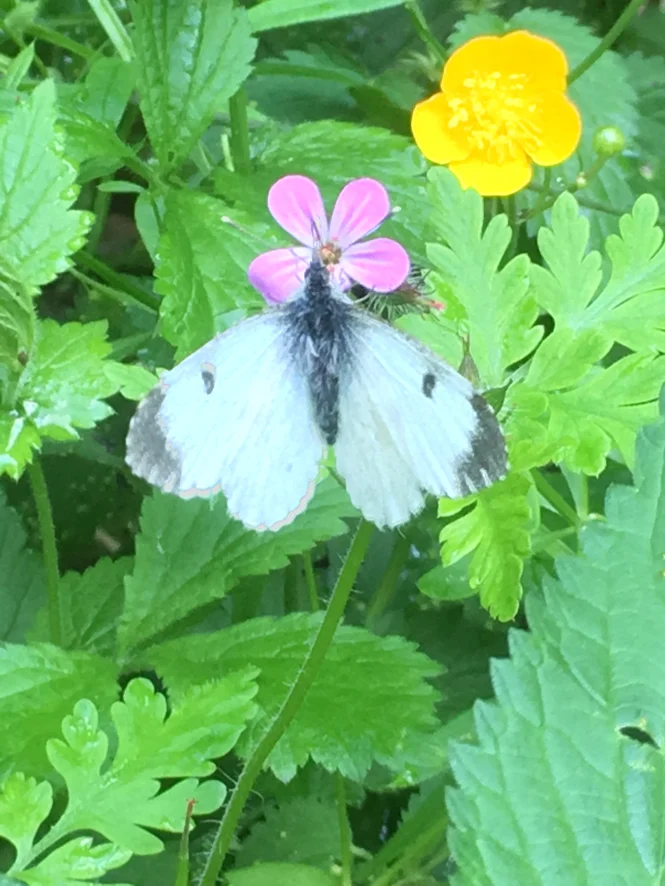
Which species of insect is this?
Anthocharis cardamines
